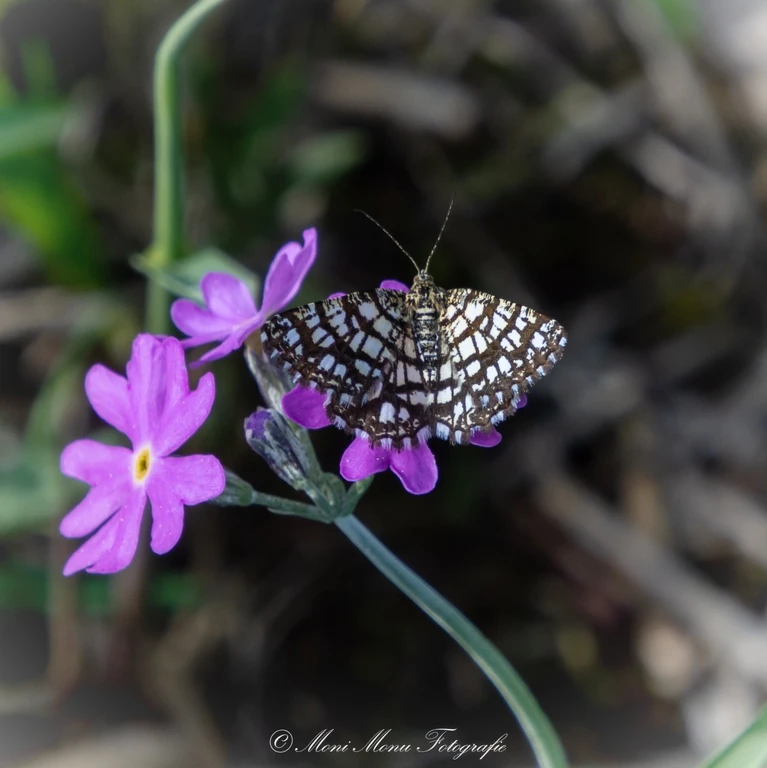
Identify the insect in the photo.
Chiasmia clathrata
